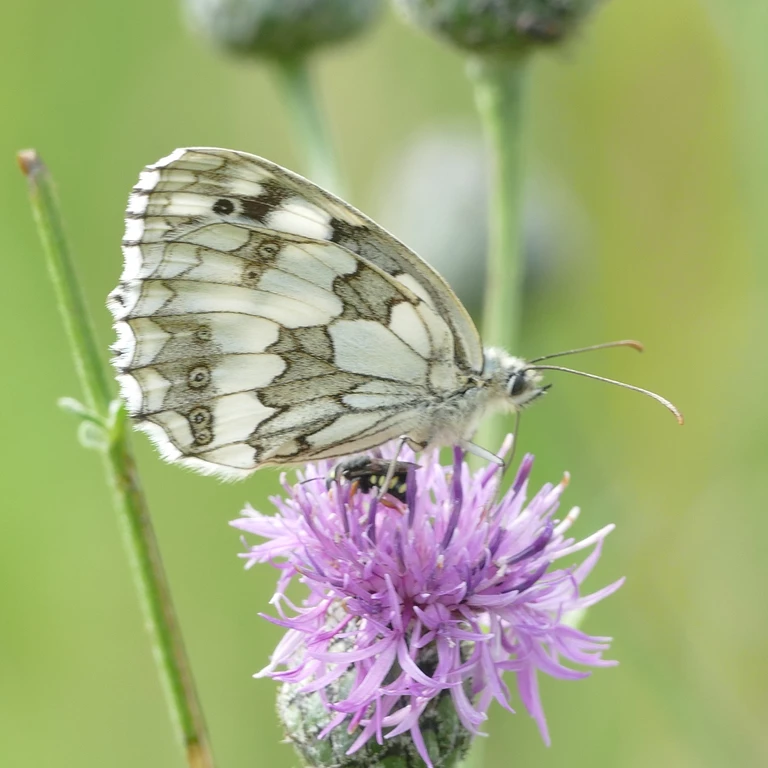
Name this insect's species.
Melanargia galathea
